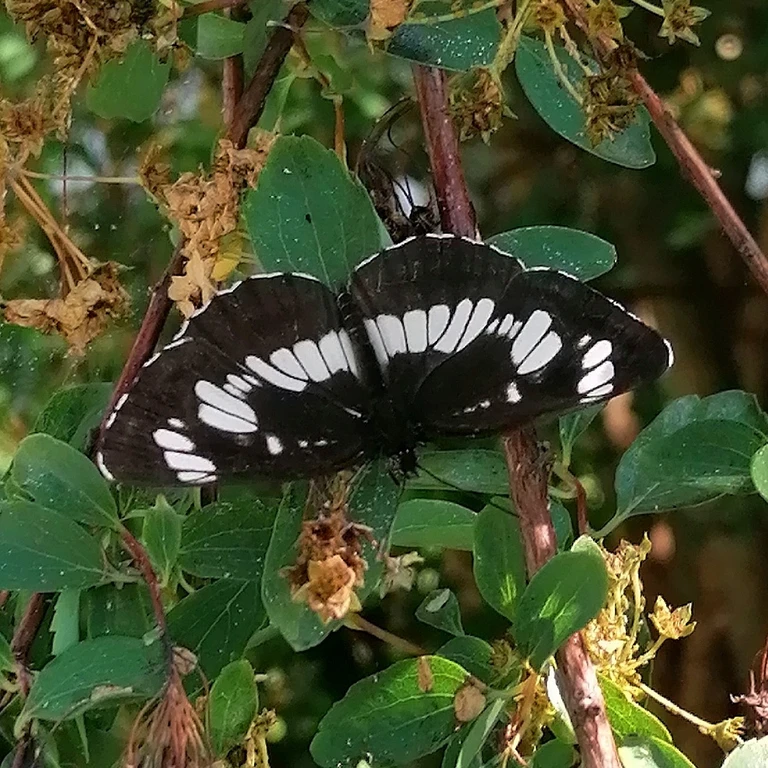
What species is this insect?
Neptis rivularis
